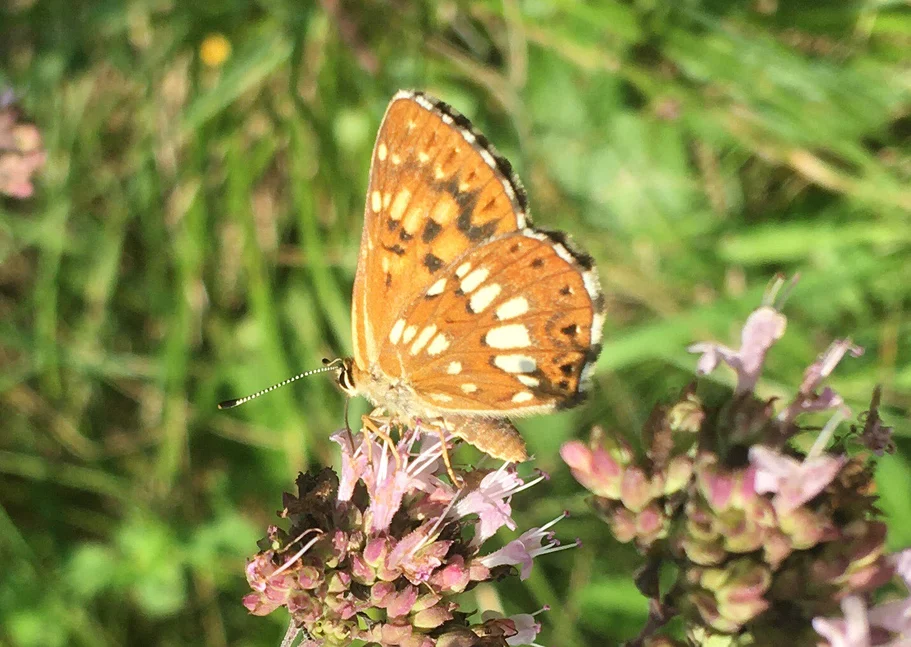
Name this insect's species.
Hamearis lucina
